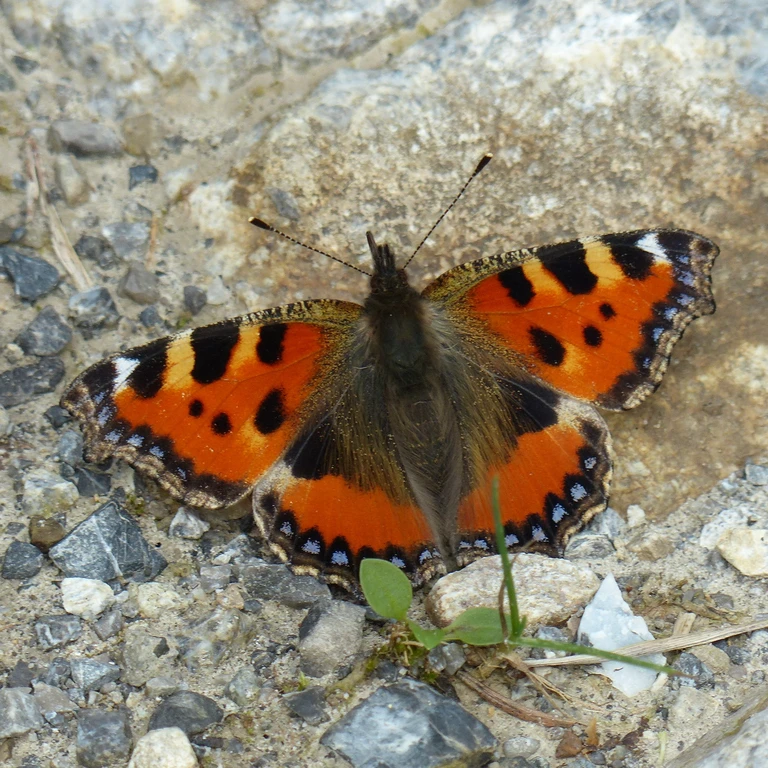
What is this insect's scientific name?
Aglais urticae
